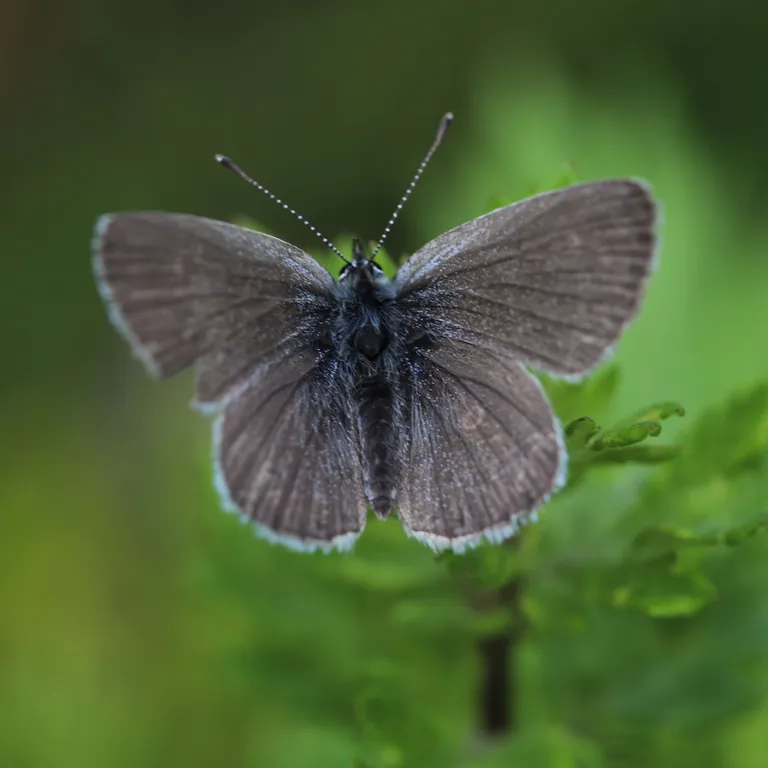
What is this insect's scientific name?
Cupido minimus
